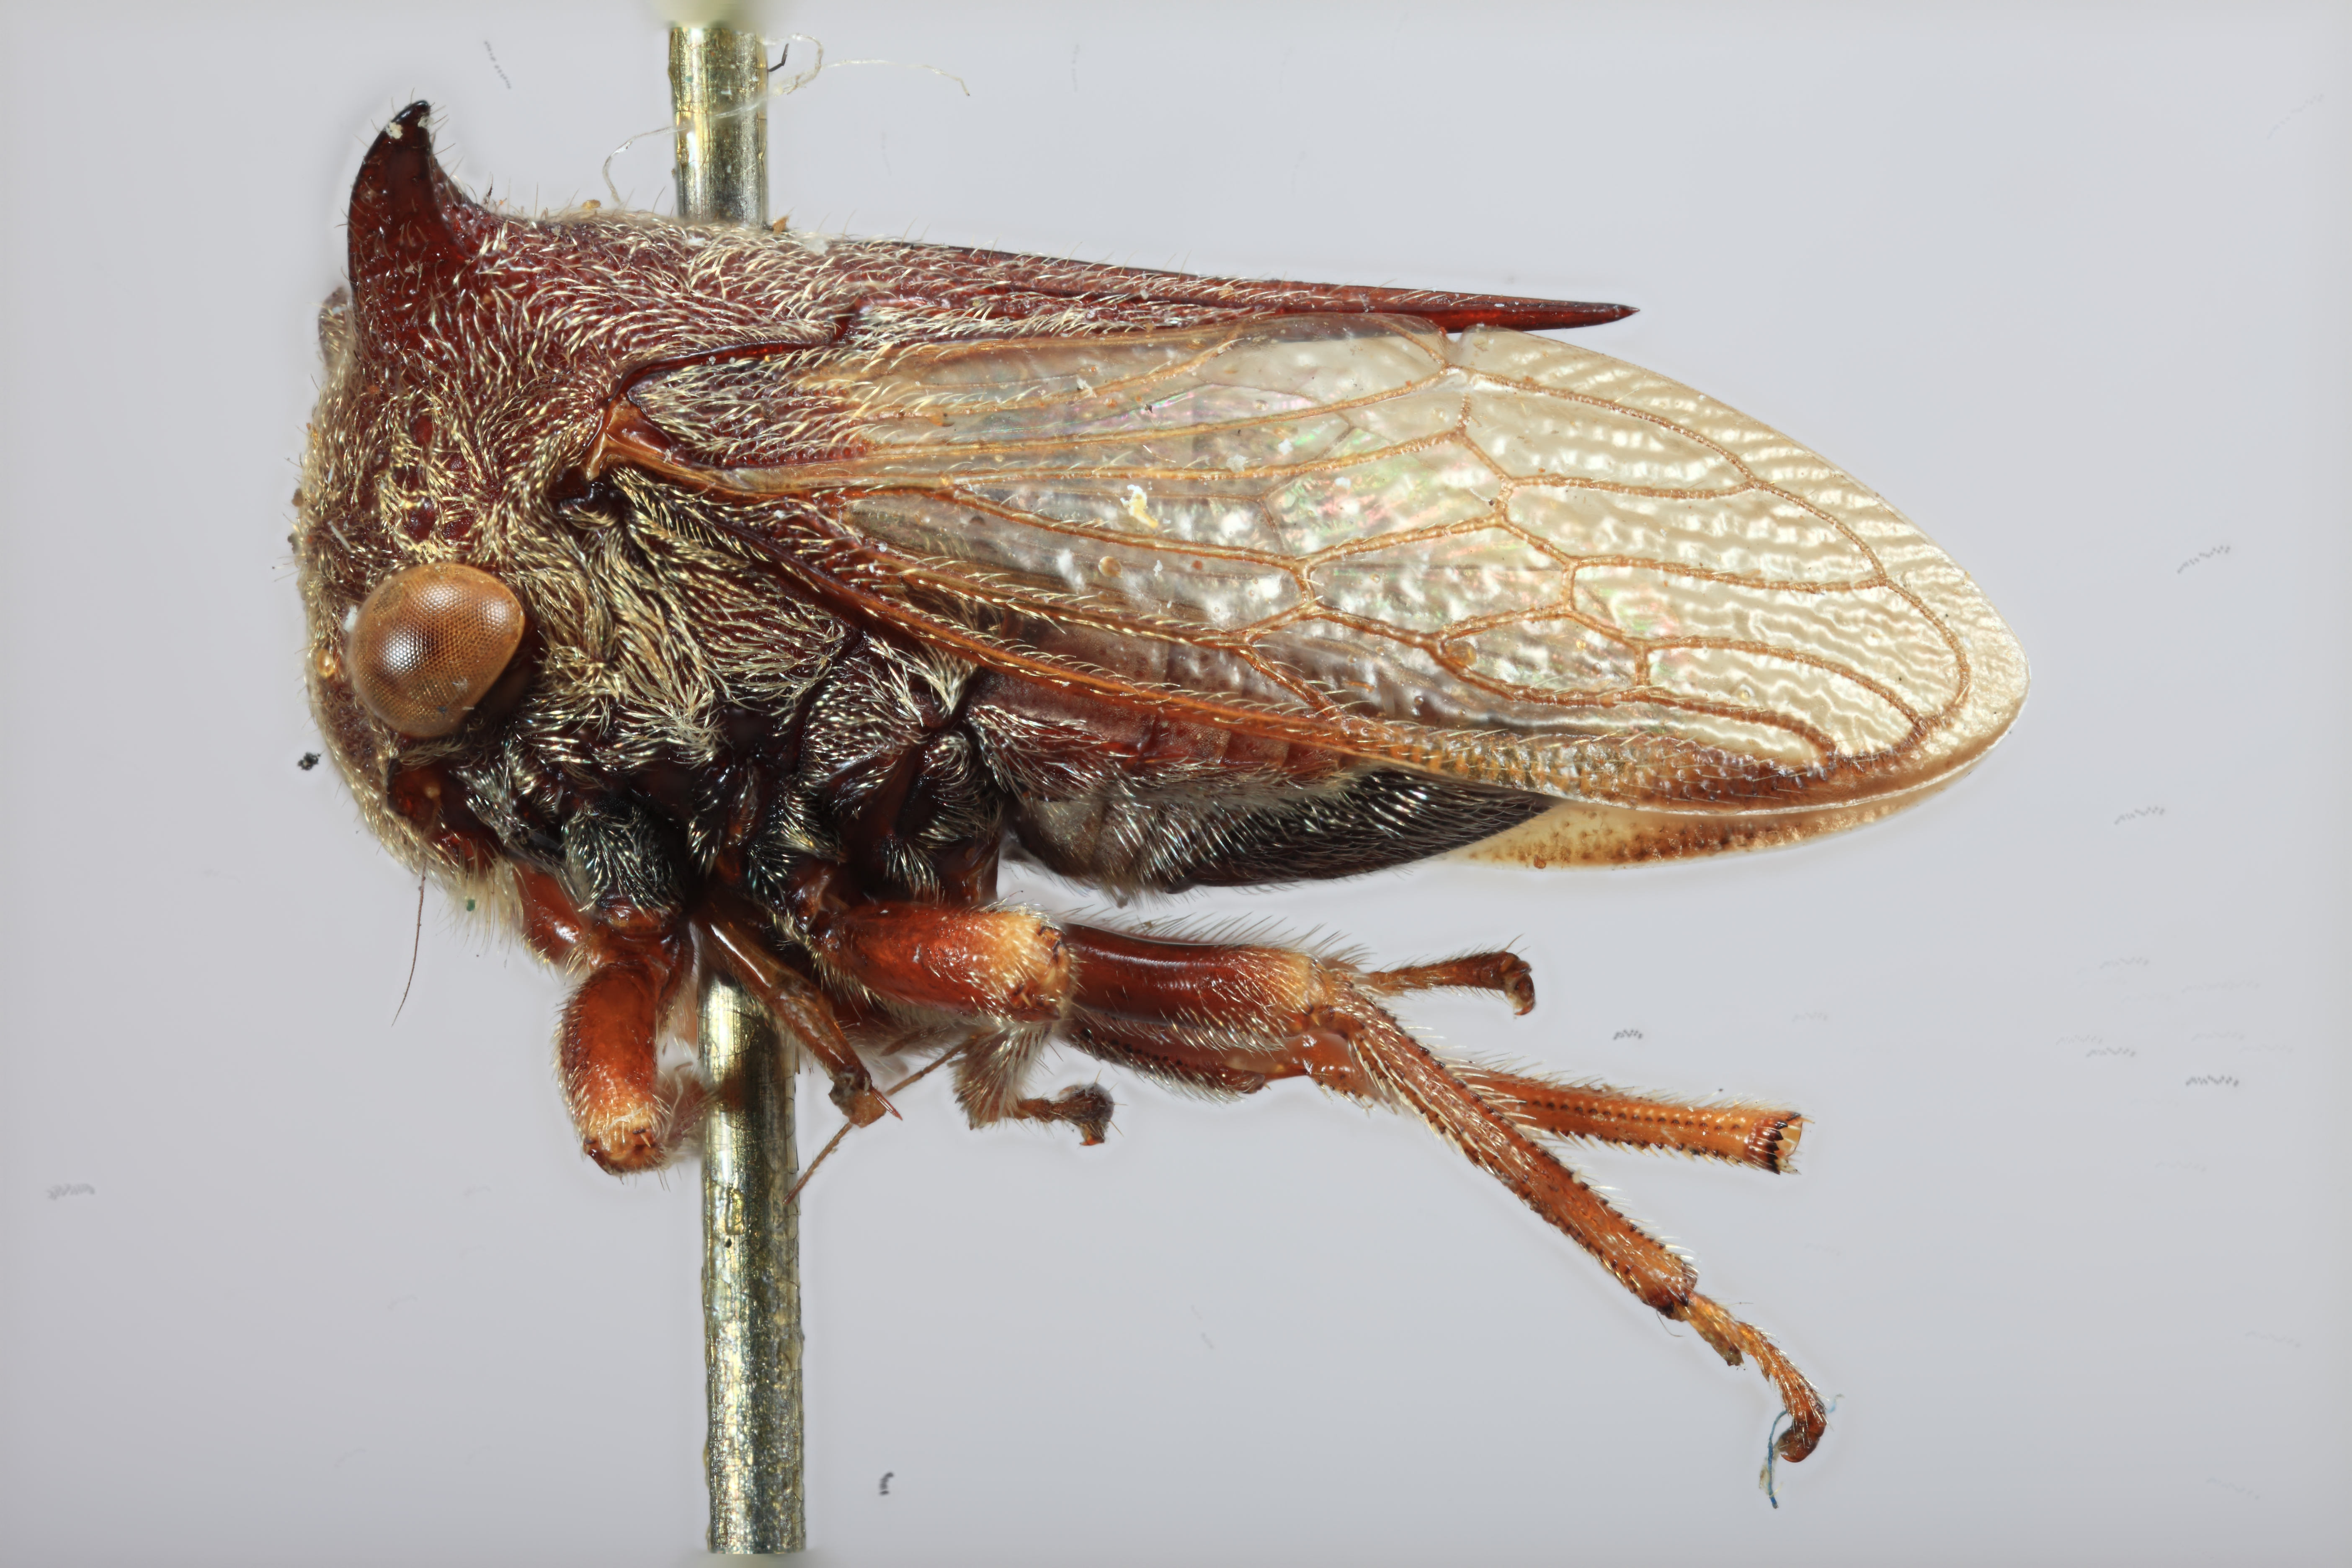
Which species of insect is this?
Tricentrus brunneus
